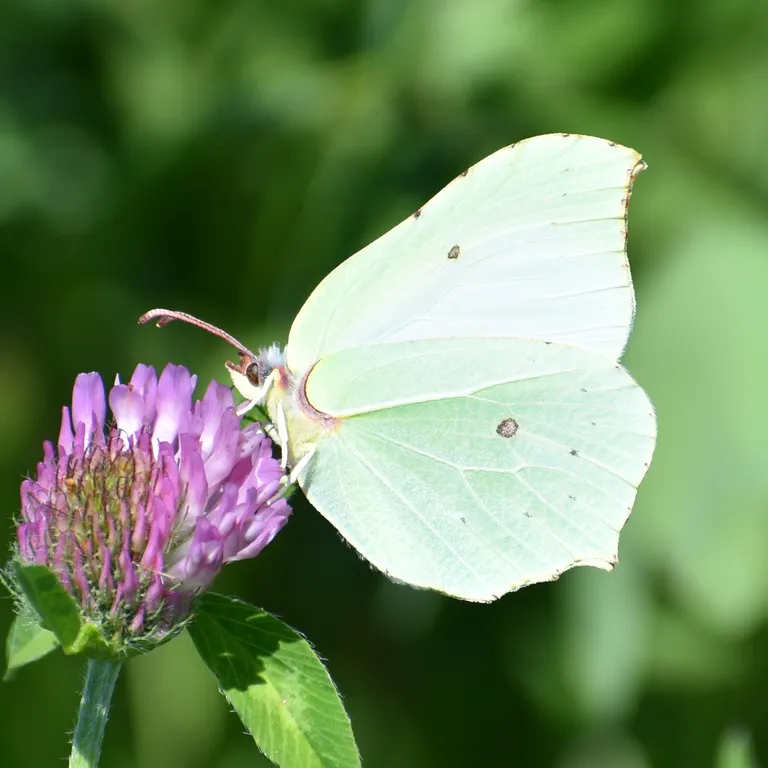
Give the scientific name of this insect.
Gonepteryx rhamni
